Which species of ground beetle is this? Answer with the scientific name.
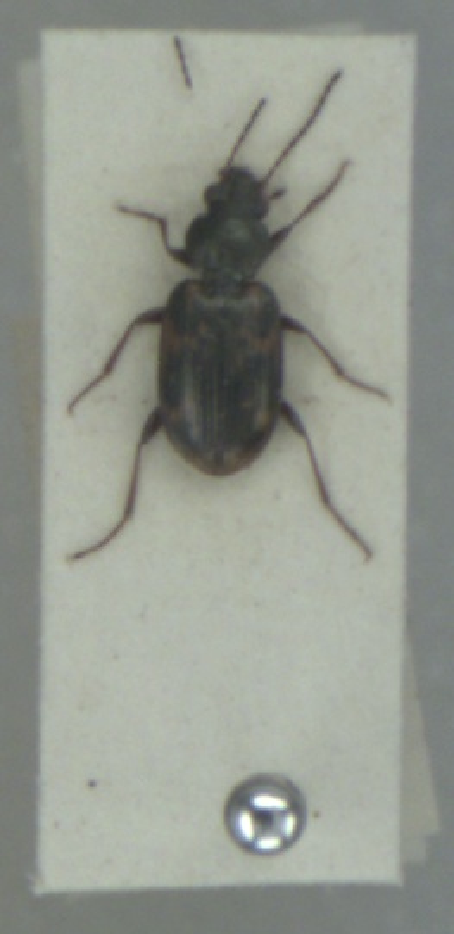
Bembidion varium
